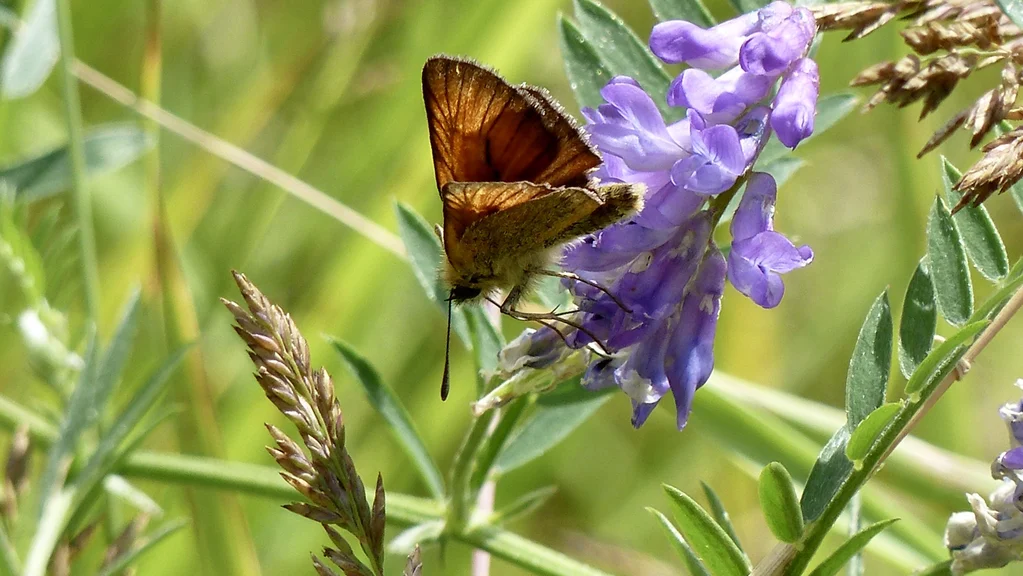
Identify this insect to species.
Thymelicus sylvestris
